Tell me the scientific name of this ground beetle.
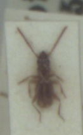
Aepopsis robinii
